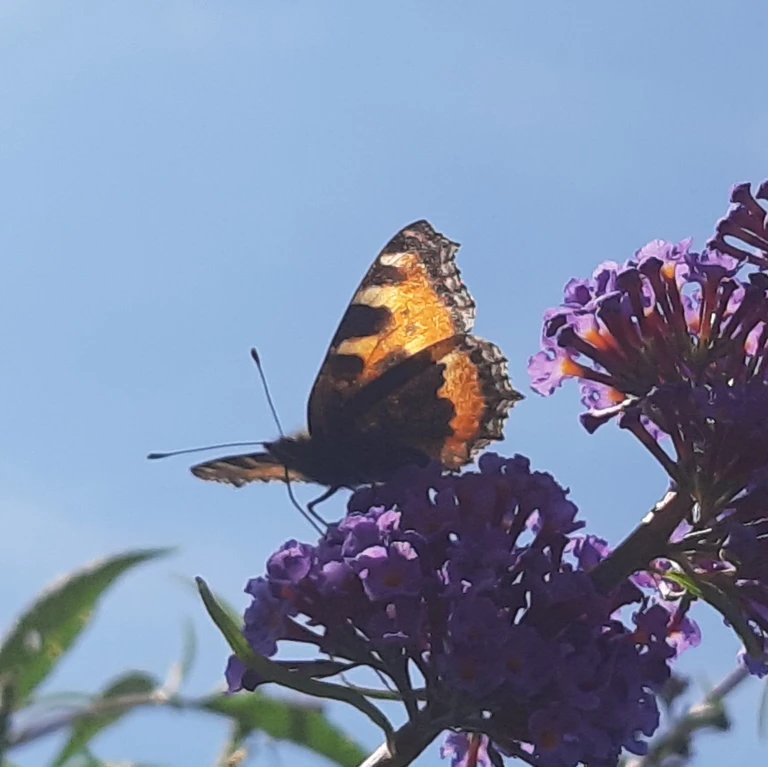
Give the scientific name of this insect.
Aglais urticae
